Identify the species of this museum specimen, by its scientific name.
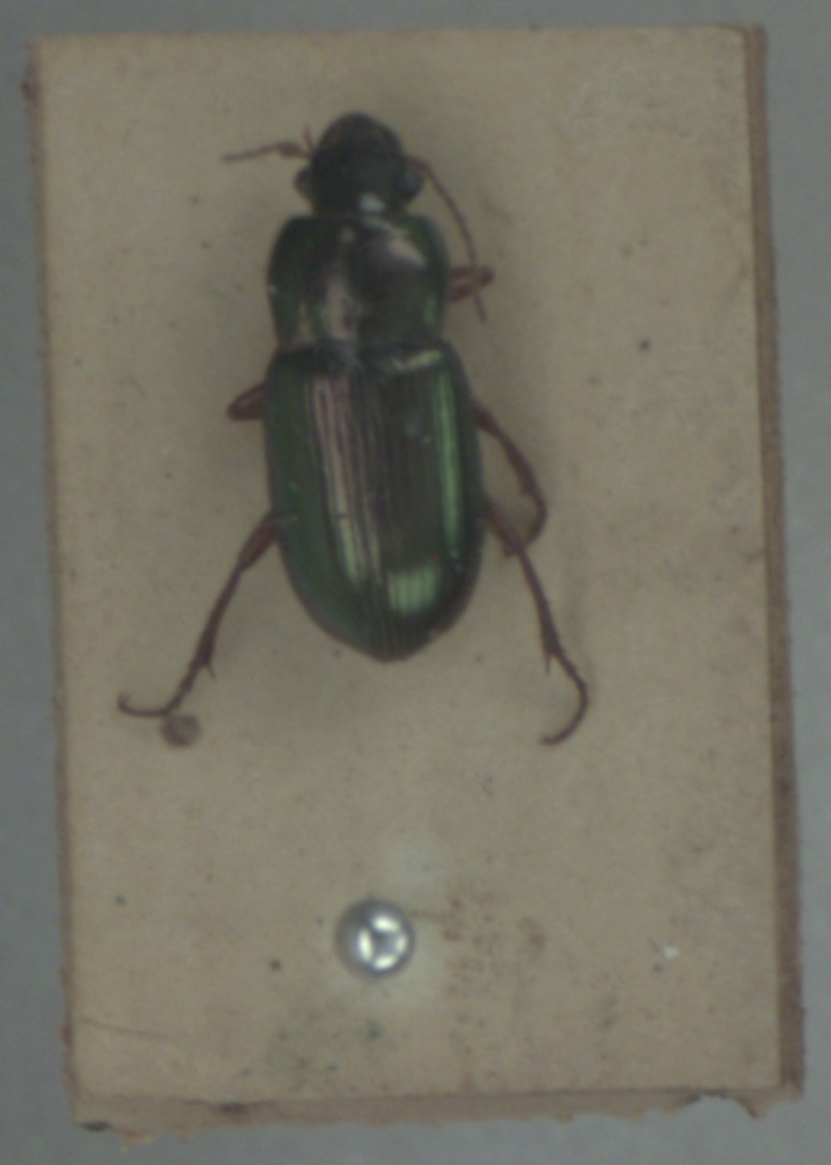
Harpalus affinis
